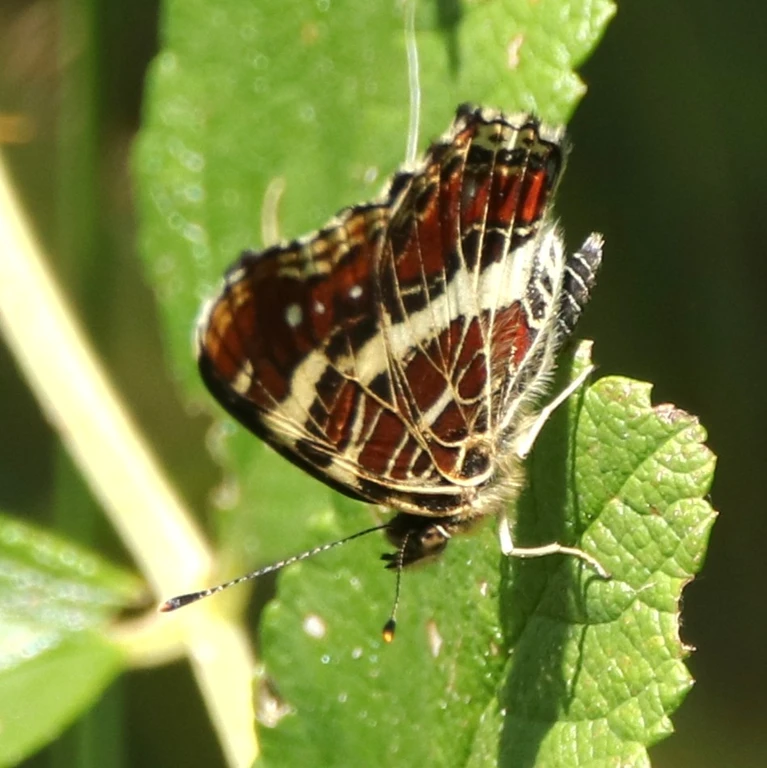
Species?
Araschnia levana
